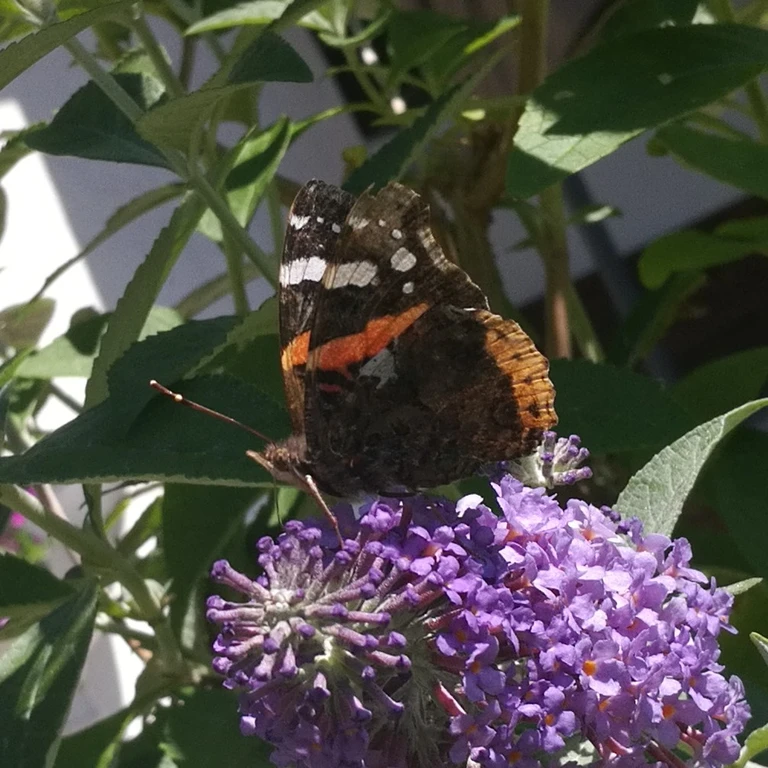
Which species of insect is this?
Vanessa atalanta
